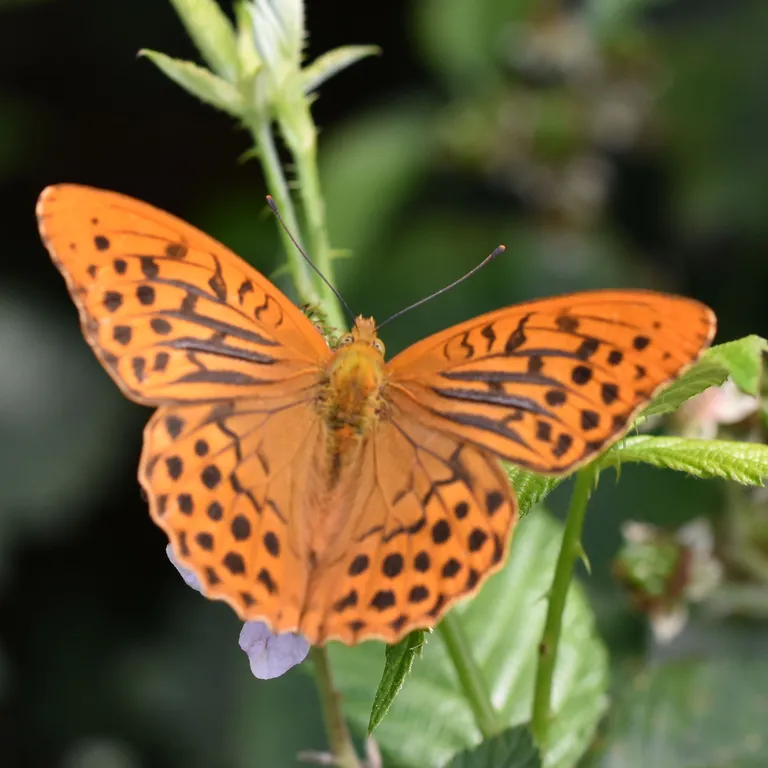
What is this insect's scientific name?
Argynnis paphia
